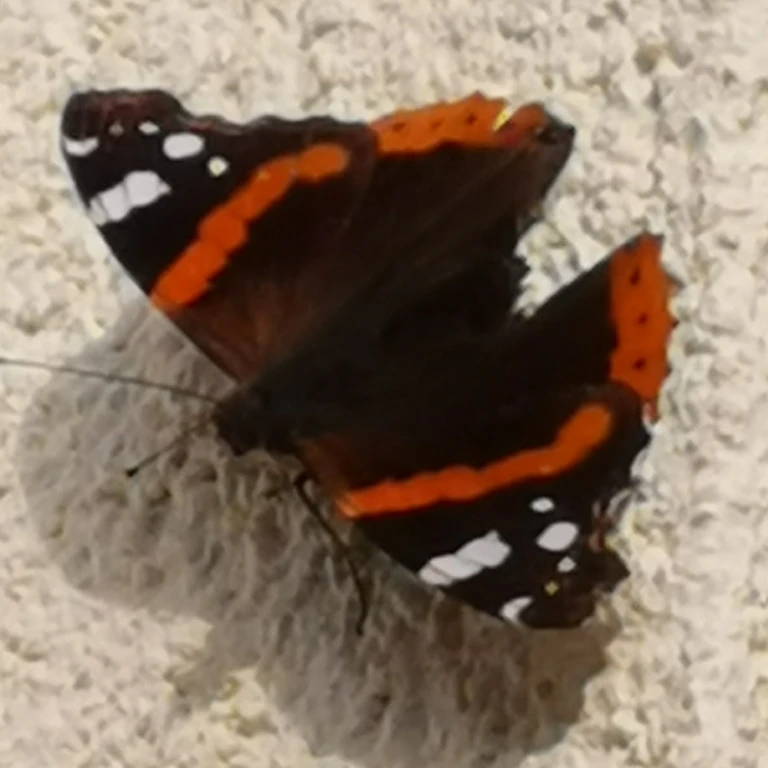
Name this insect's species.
Vanessa atalanta
